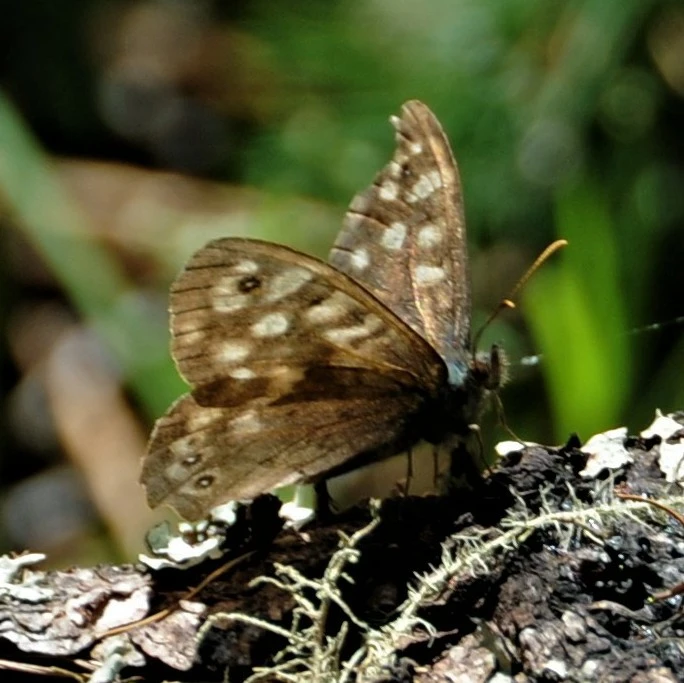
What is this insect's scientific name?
Pararge aegeria
